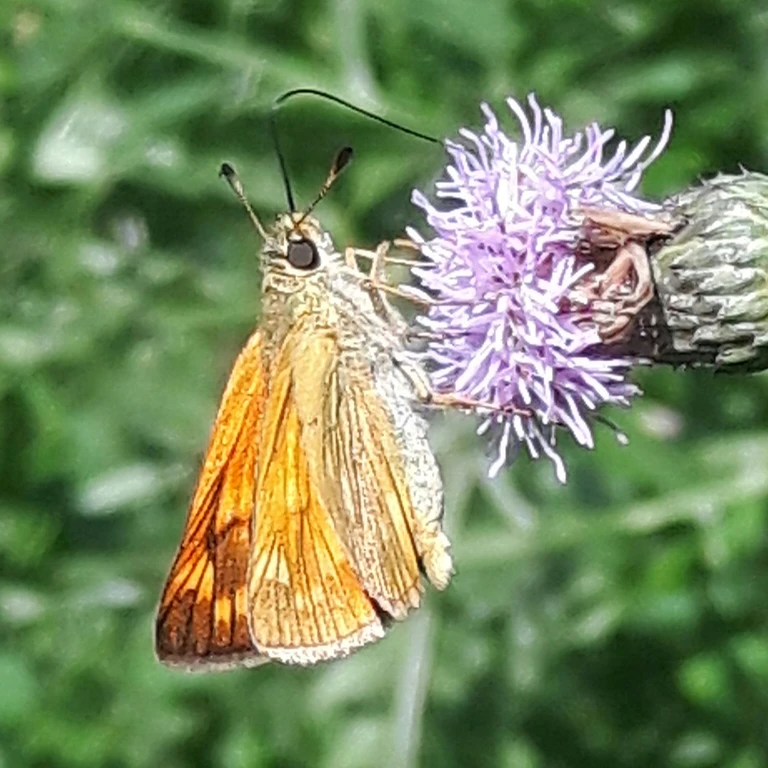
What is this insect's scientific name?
Ochlodes sylvanus (also Ochlodes venata)
